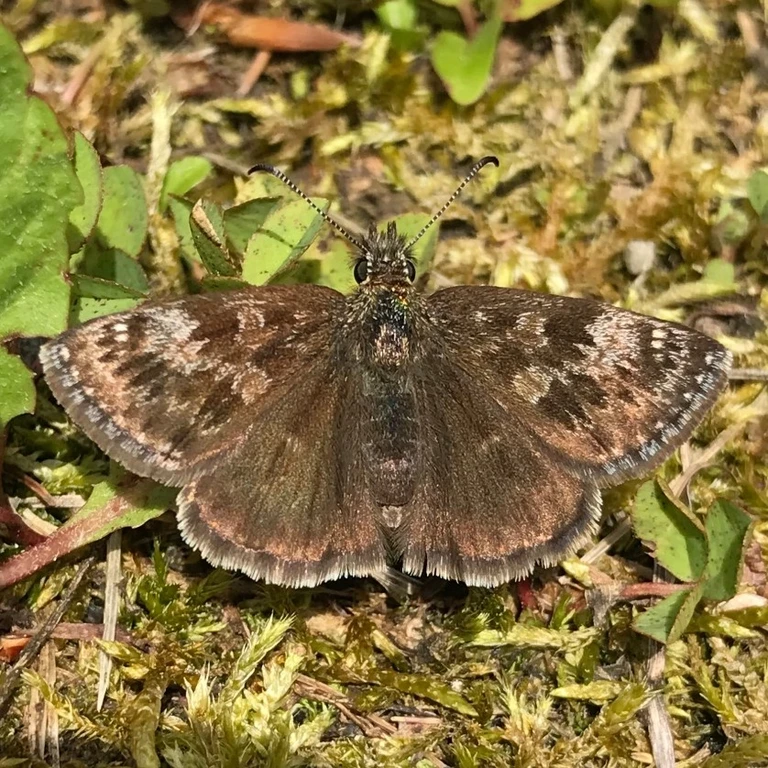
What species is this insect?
Erynnis tages
